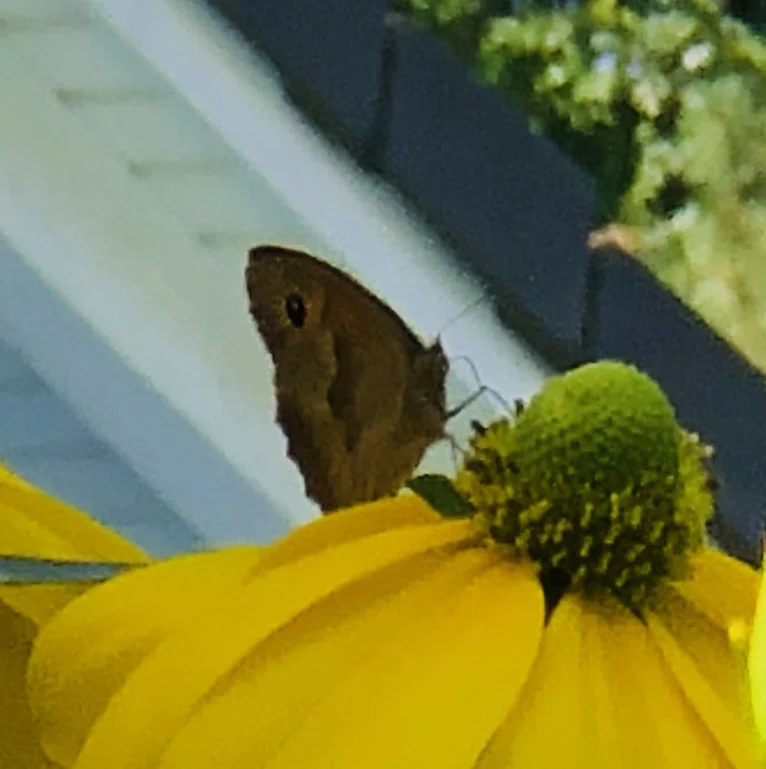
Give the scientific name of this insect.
Maniola jurtina
